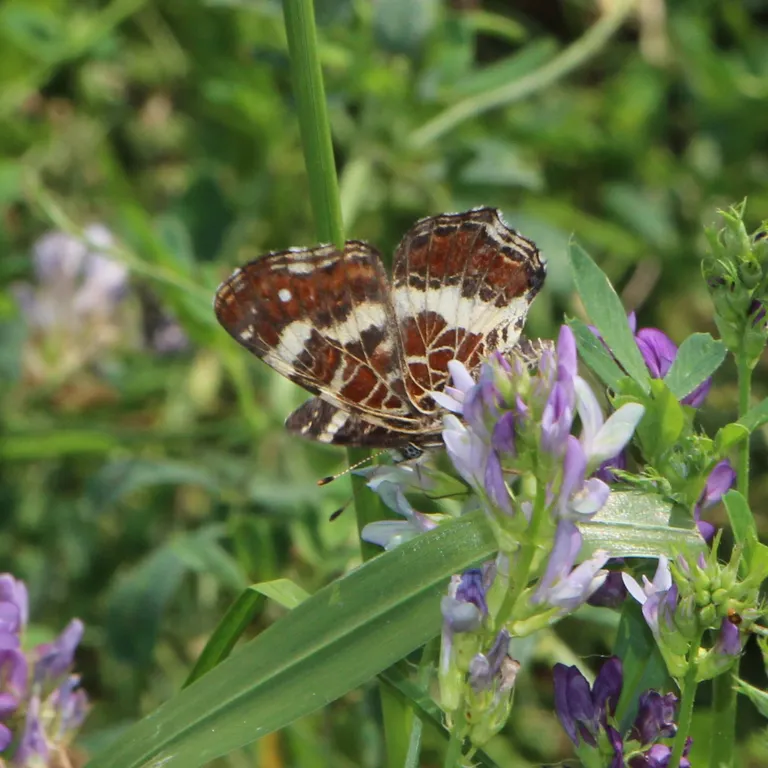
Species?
Araschnia levana
